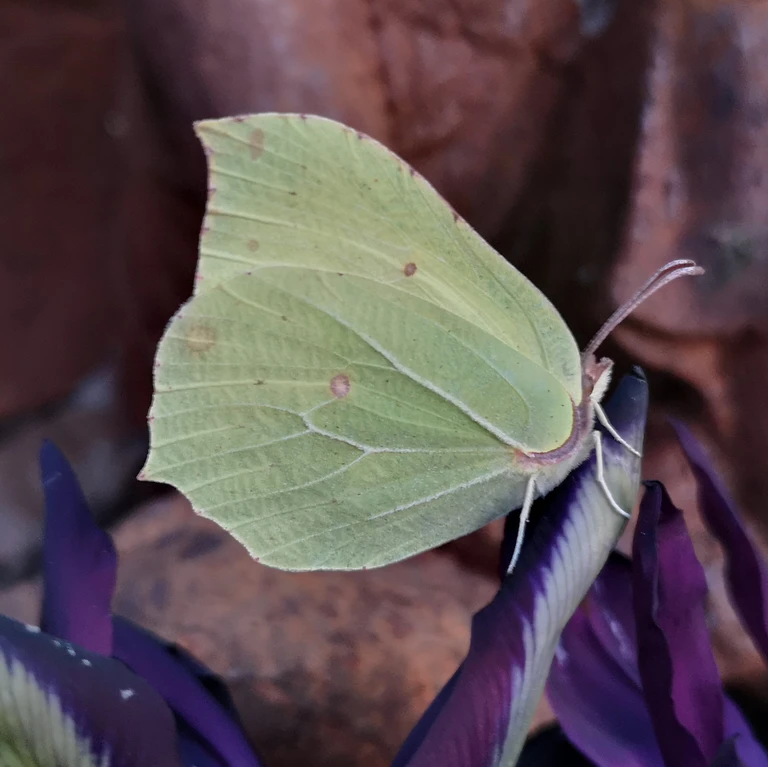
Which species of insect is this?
Gonepteryx rhamni
